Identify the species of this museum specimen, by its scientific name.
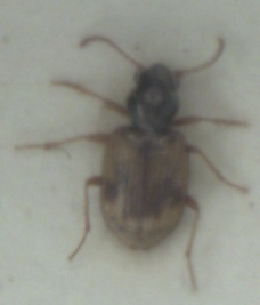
Bembidion pallidipenne
